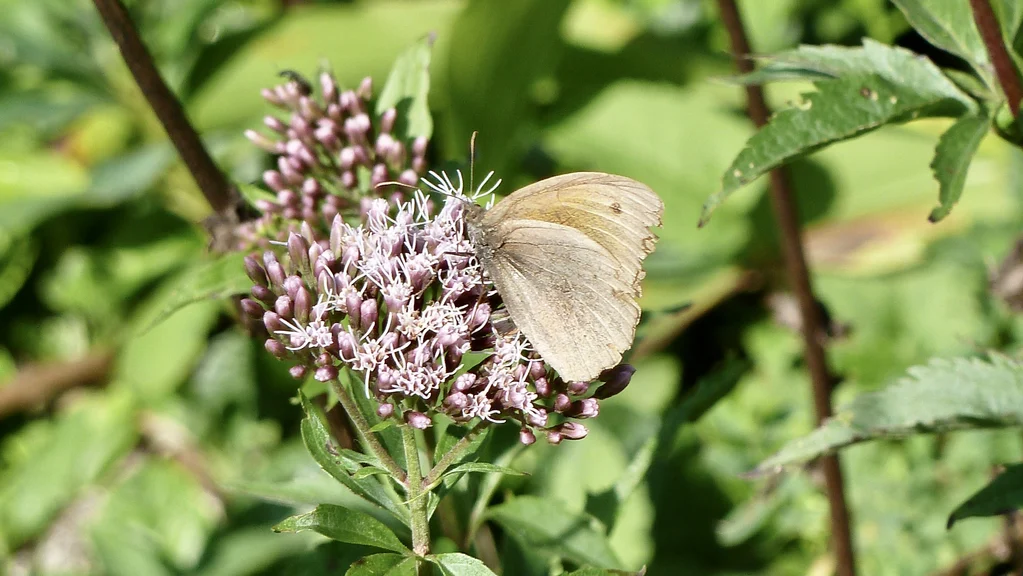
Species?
Maniola jurtina
